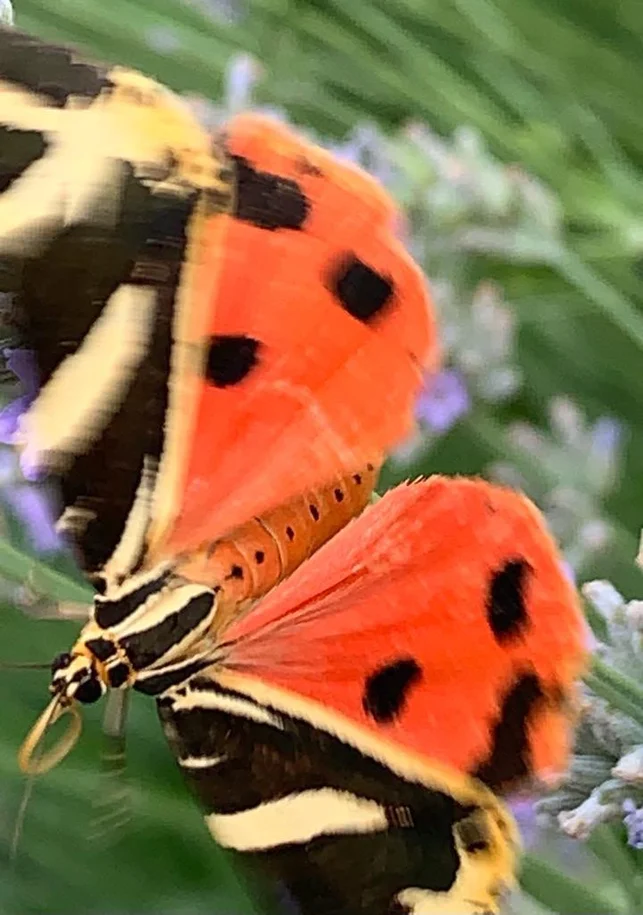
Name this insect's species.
Euplagia quadripunctaria
